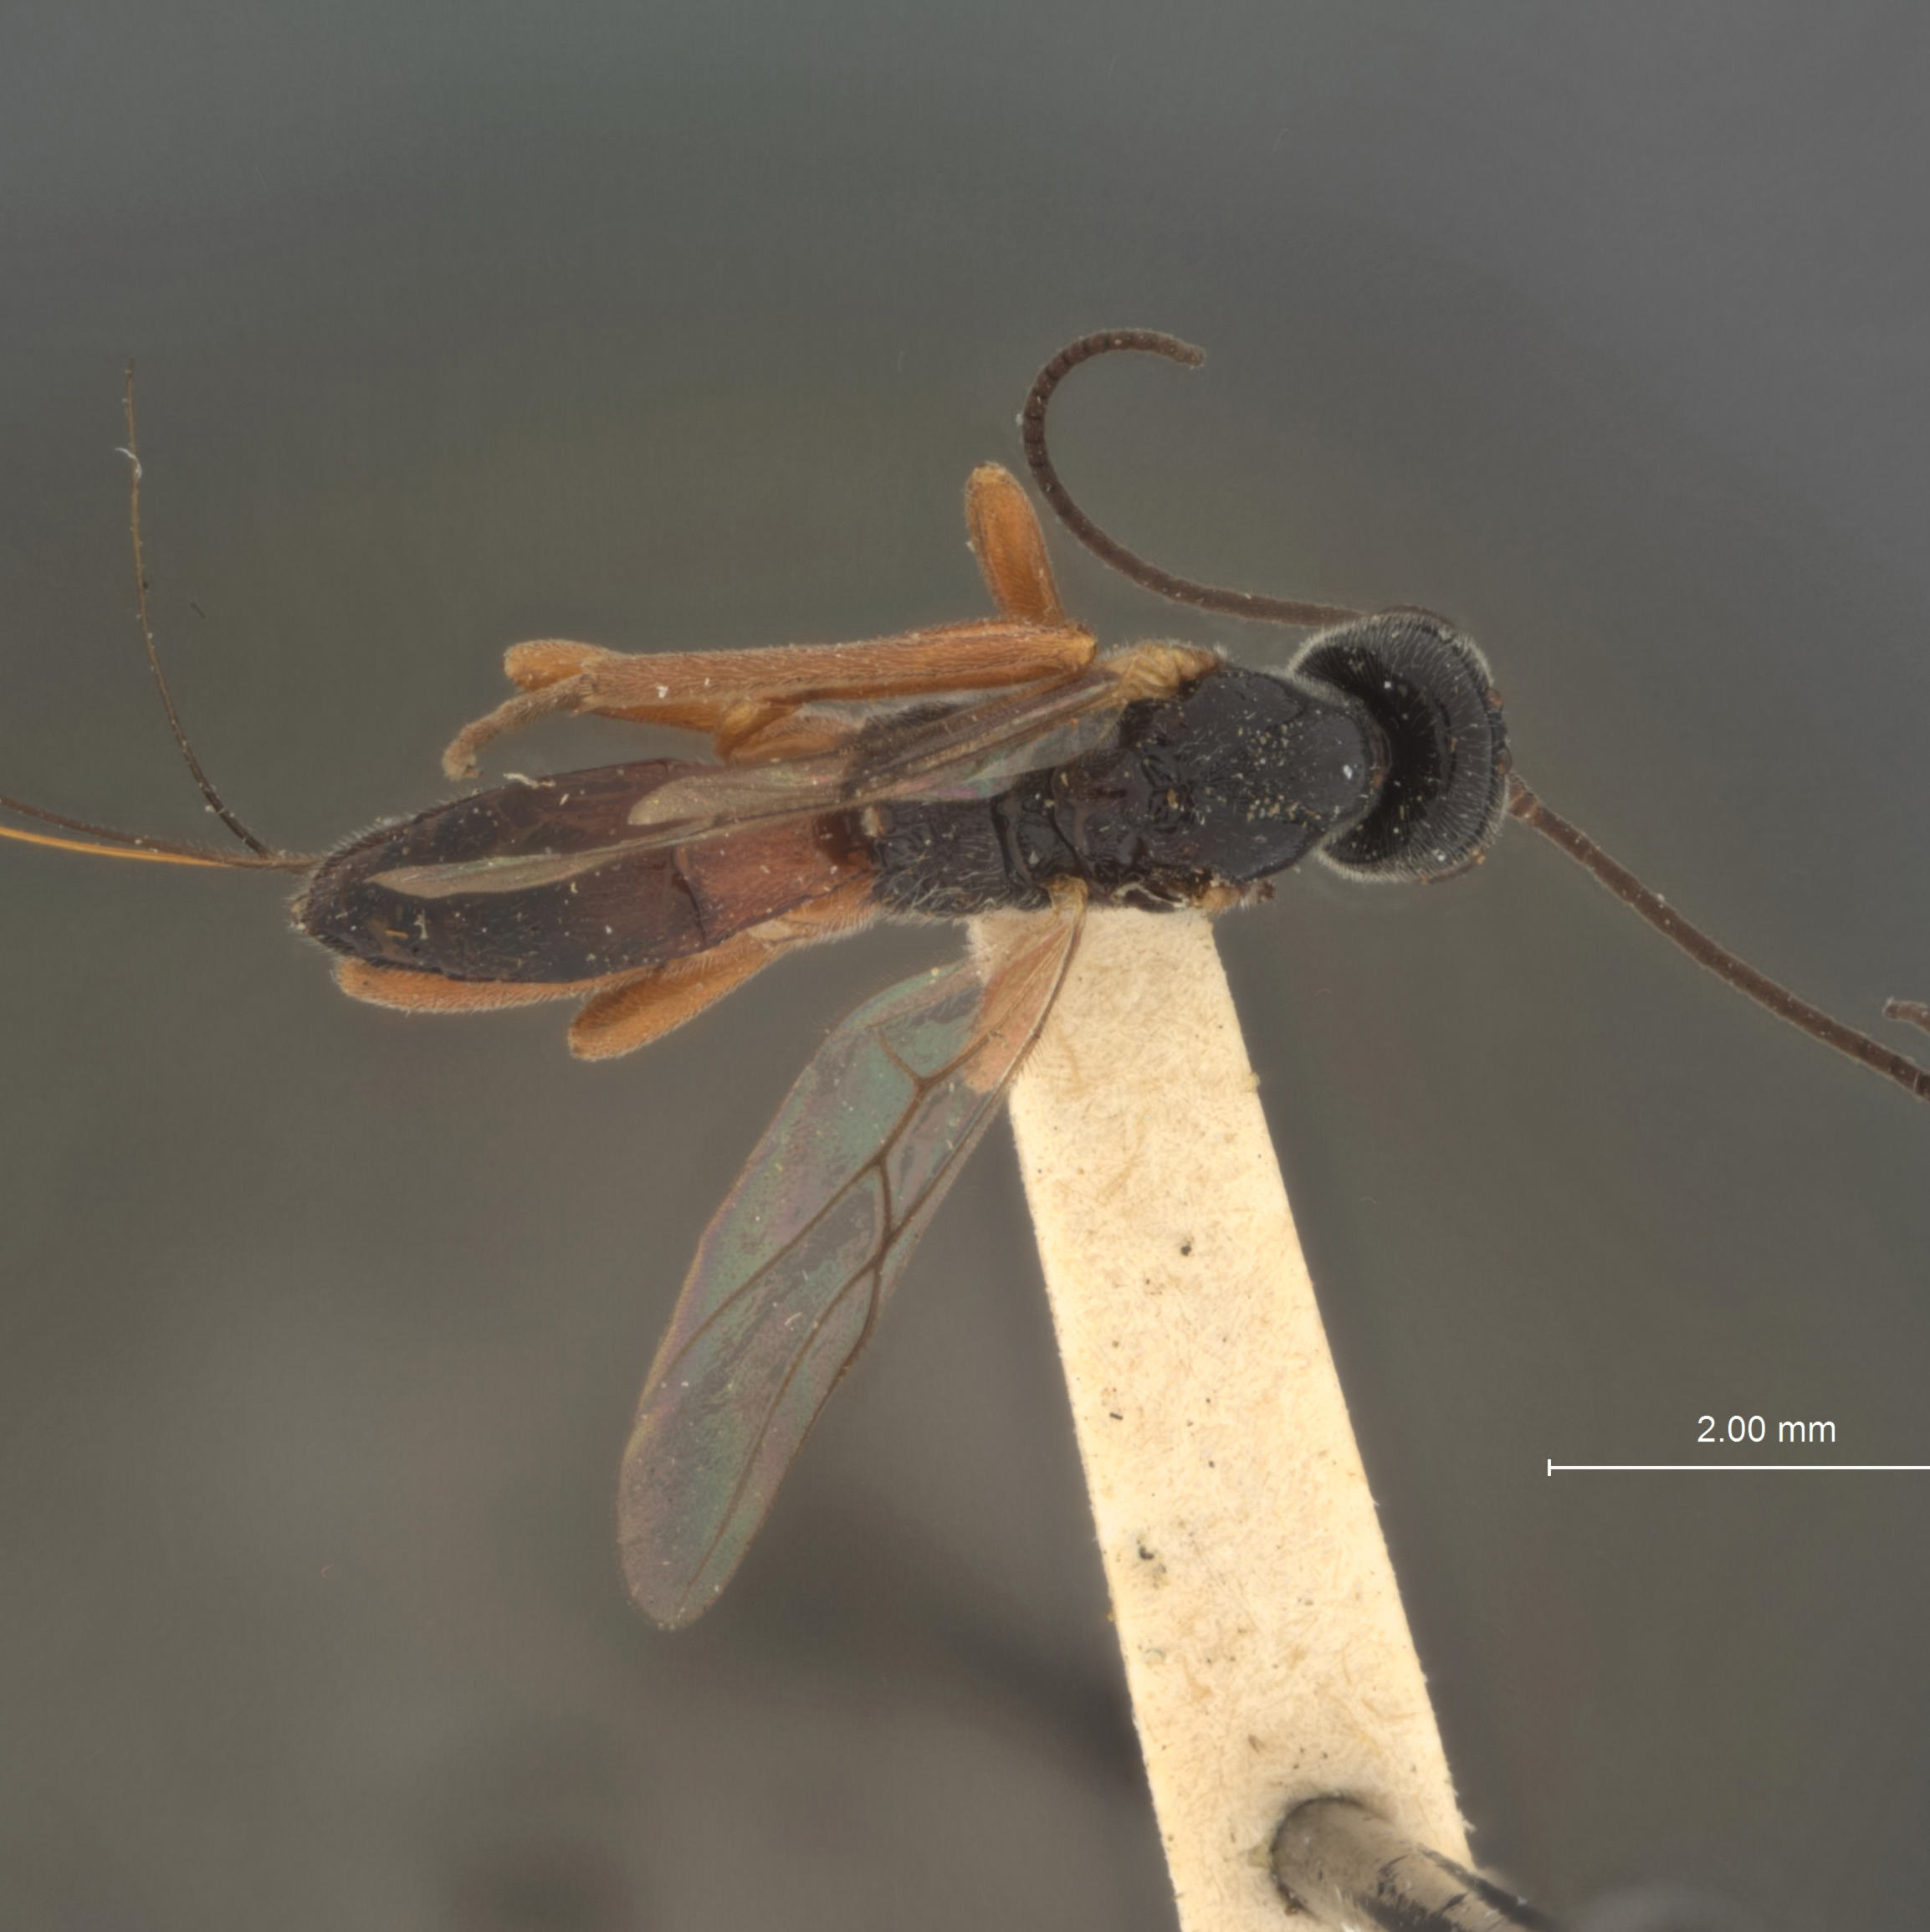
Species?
Diospilus californicus
